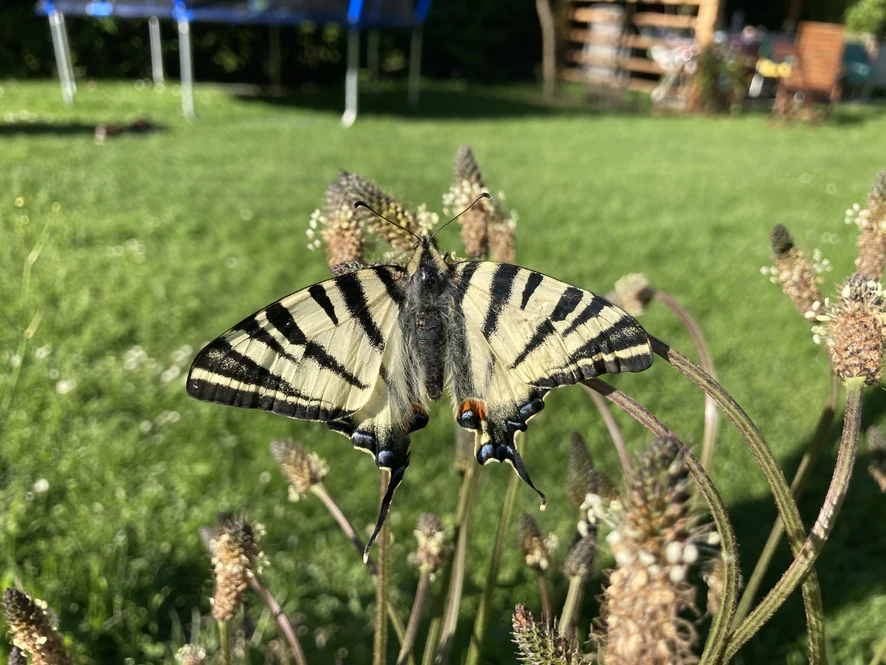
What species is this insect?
Iphiclides podalirius
